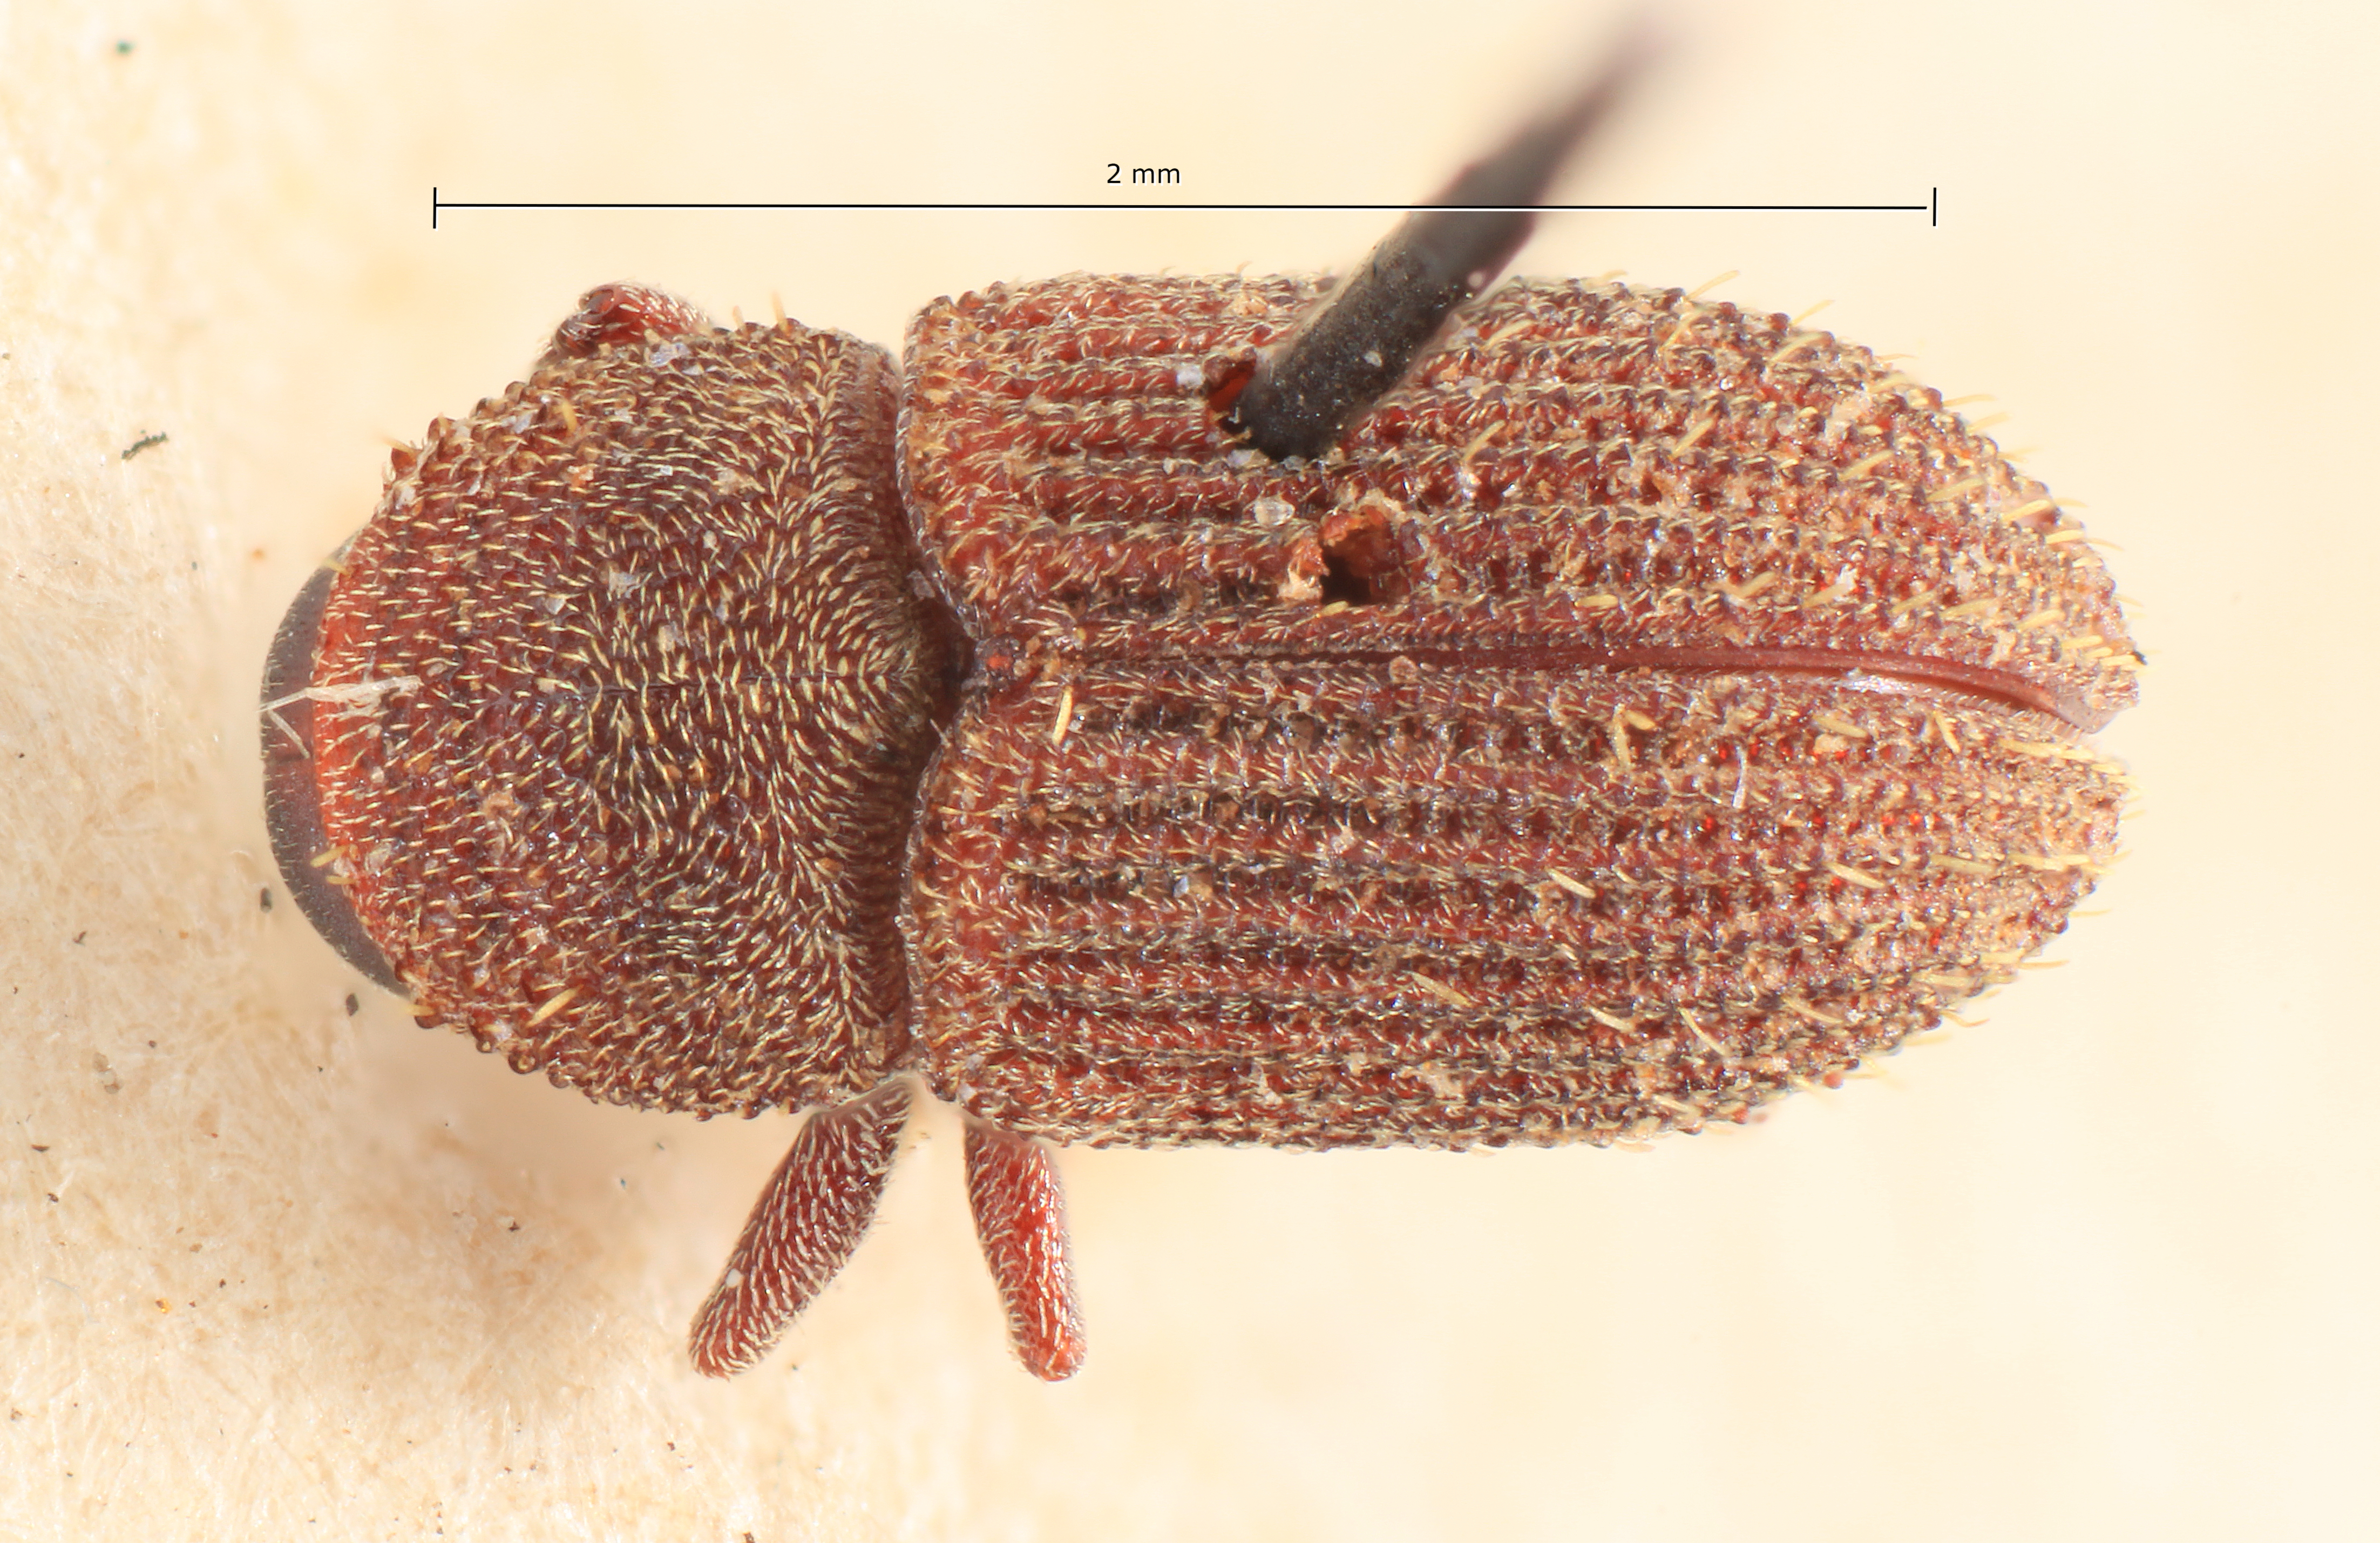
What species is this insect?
Hylesinus javanus
